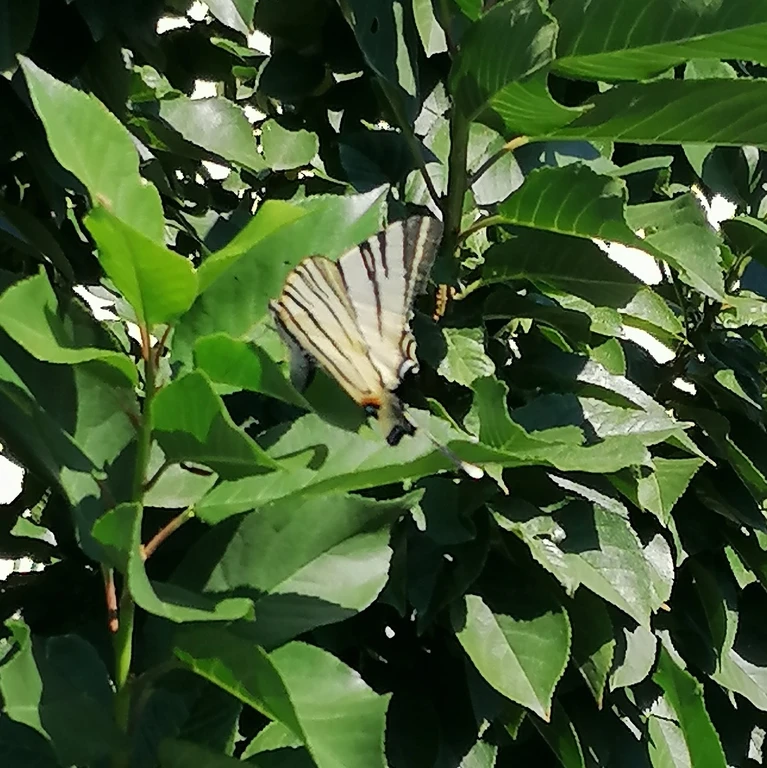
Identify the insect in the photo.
Iphiclides podalirius
